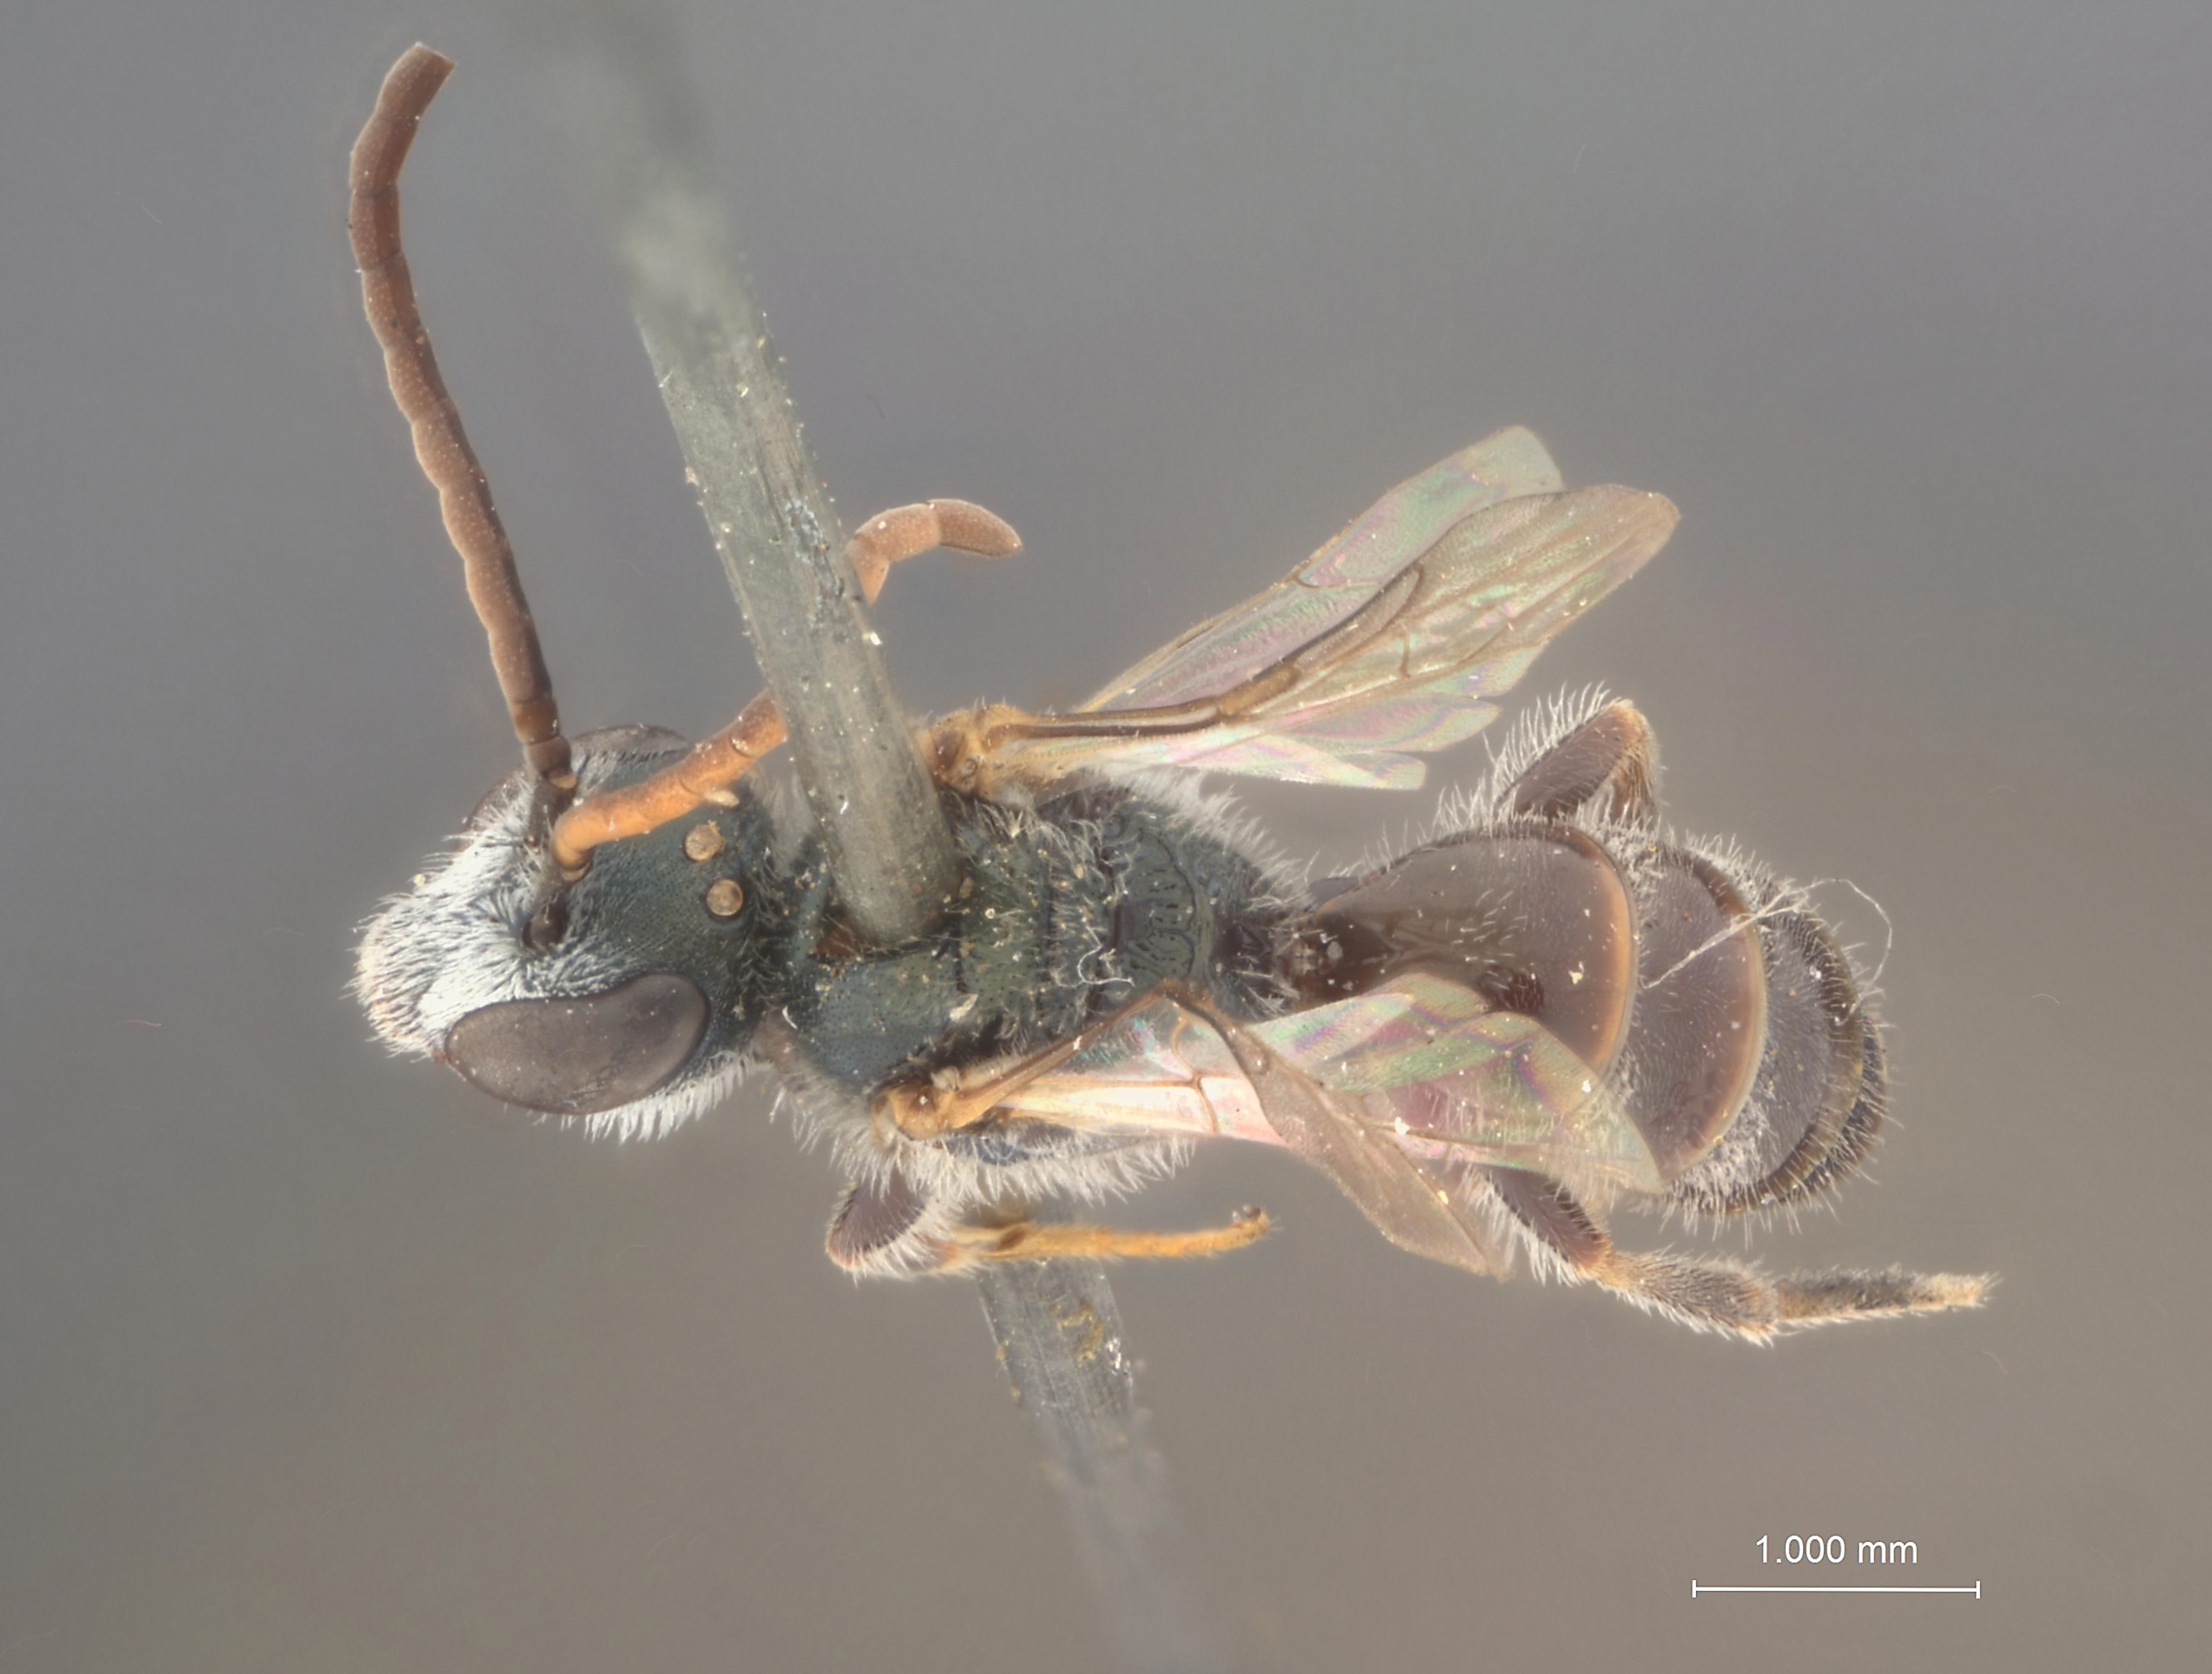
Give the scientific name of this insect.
Halictus accentus
